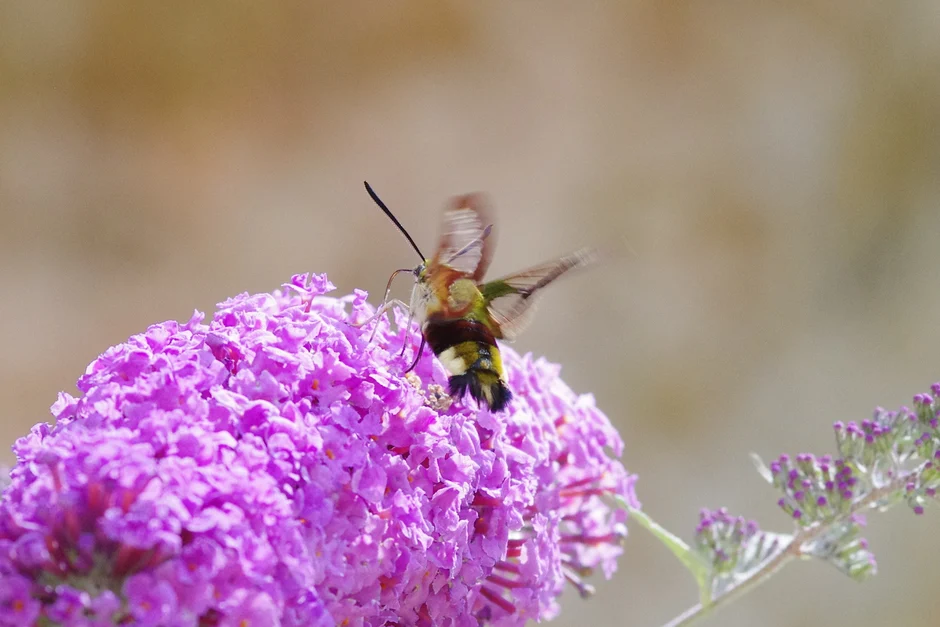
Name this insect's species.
Hemaris fuciformis
